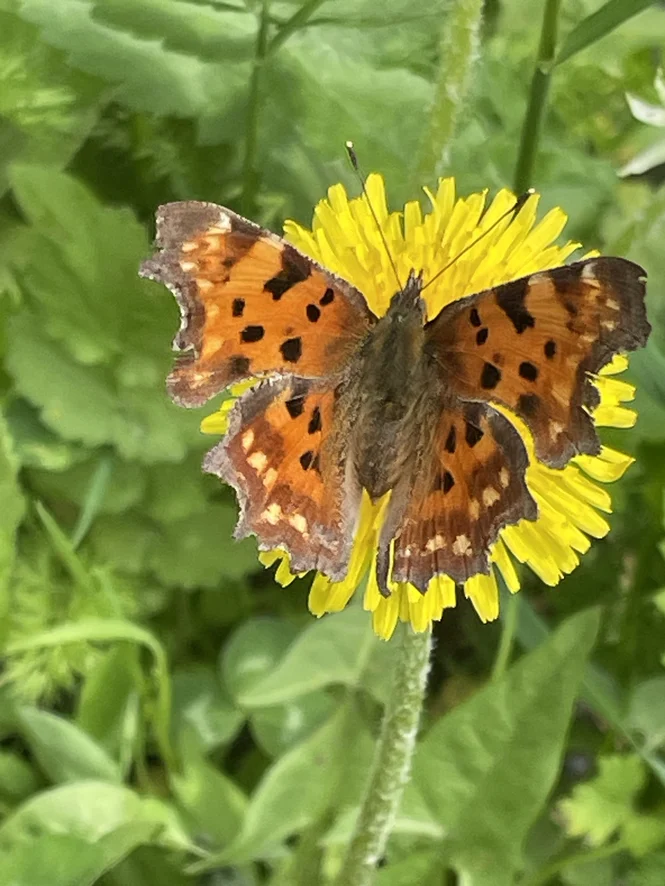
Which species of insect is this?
Polygonia c-album
